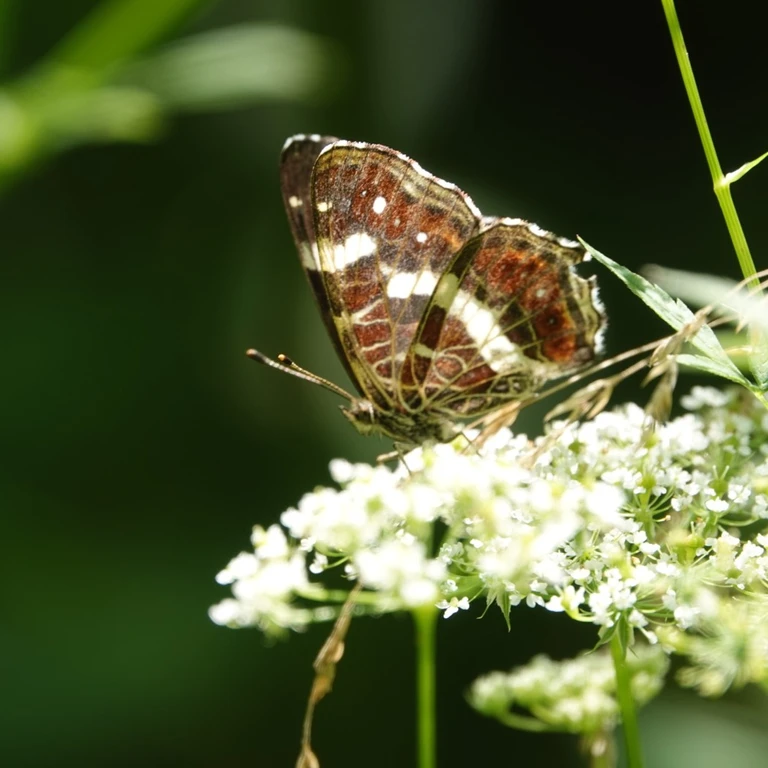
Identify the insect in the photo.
Araschnia levana
